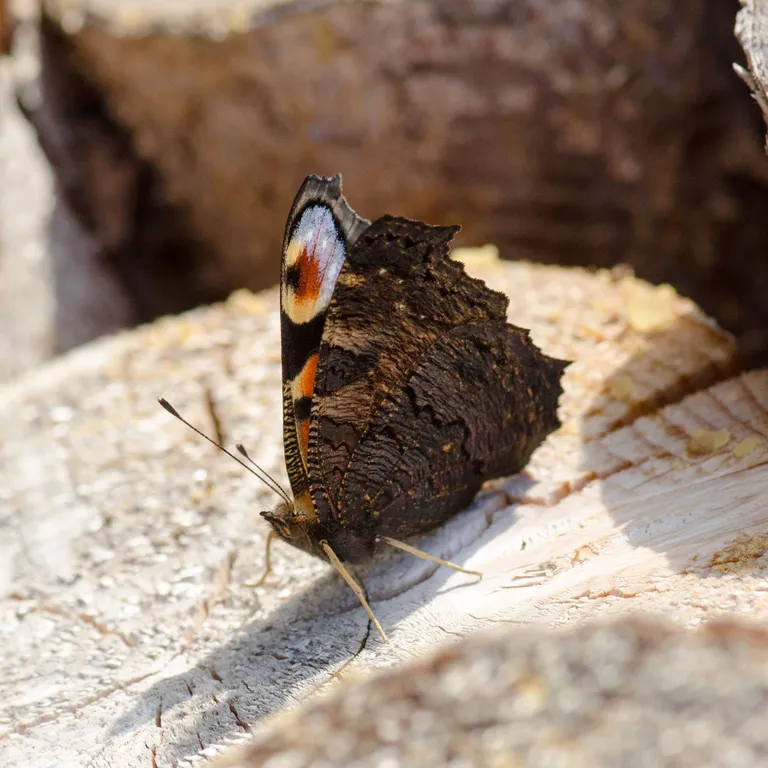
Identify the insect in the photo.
Aglais io
